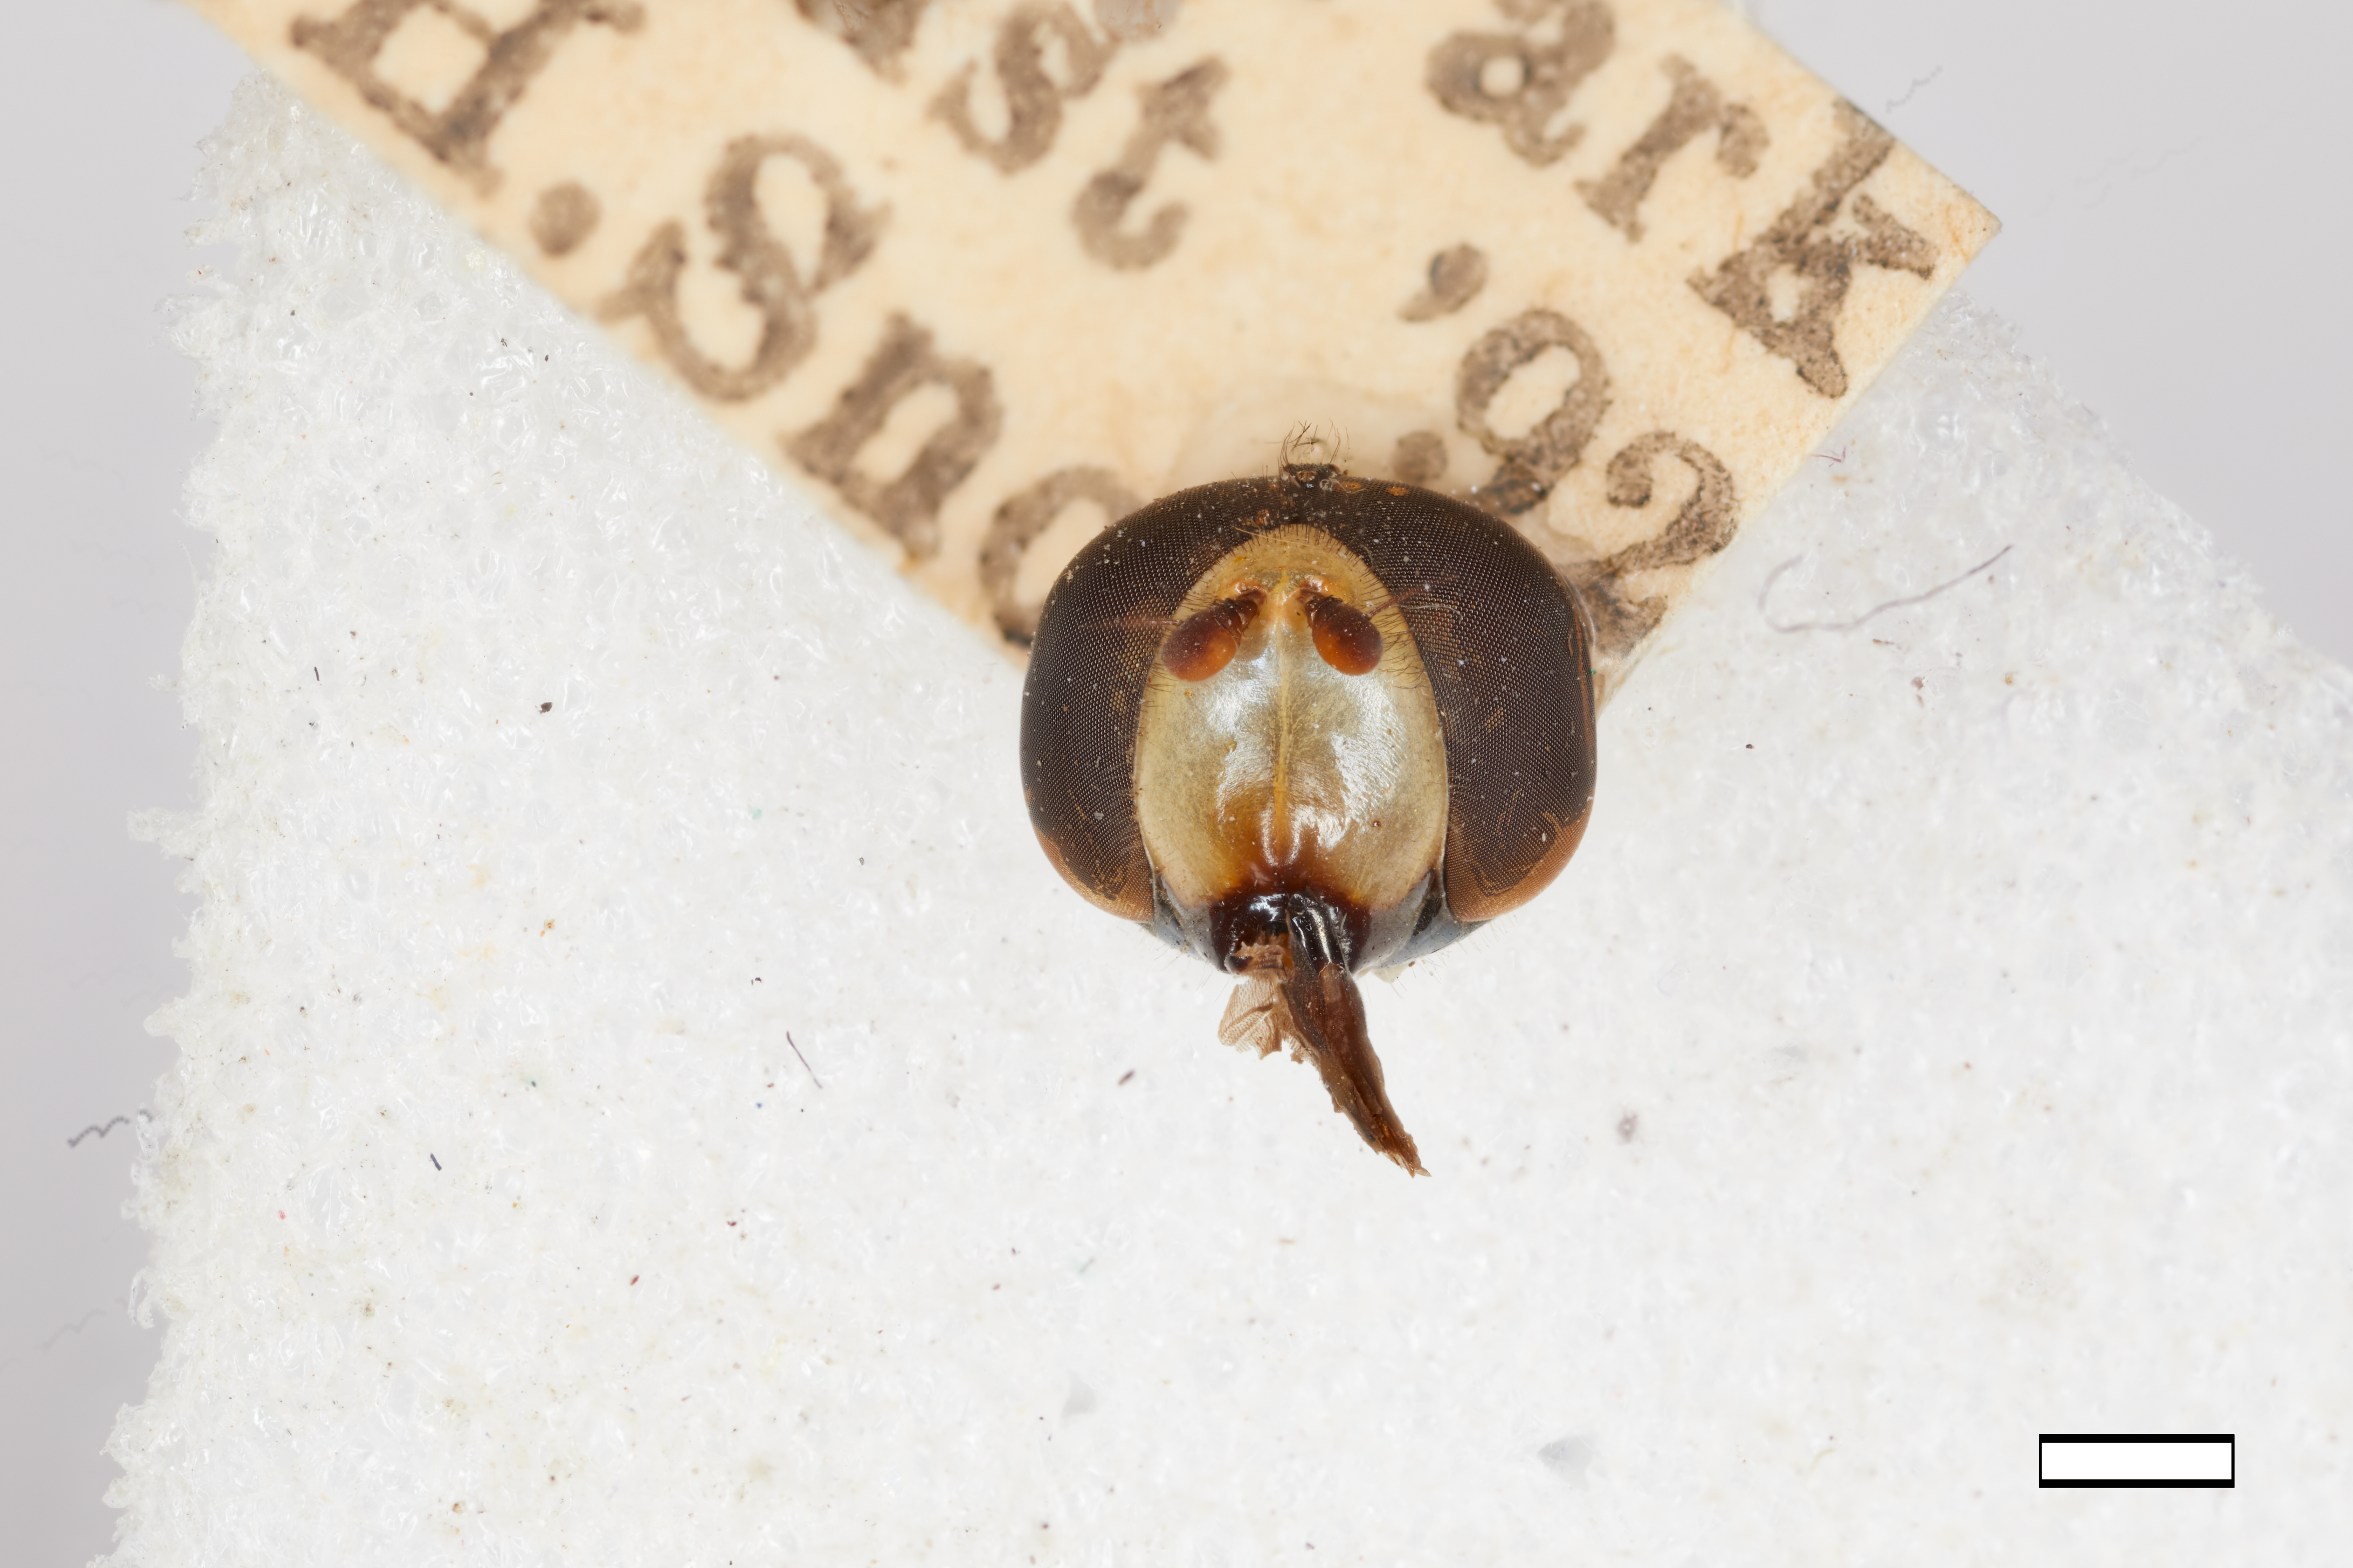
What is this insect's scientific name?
Eupeodes montivagus
